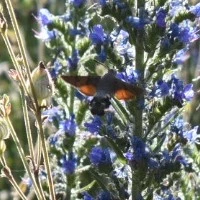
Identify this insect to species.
Macroglossum stellatarum
